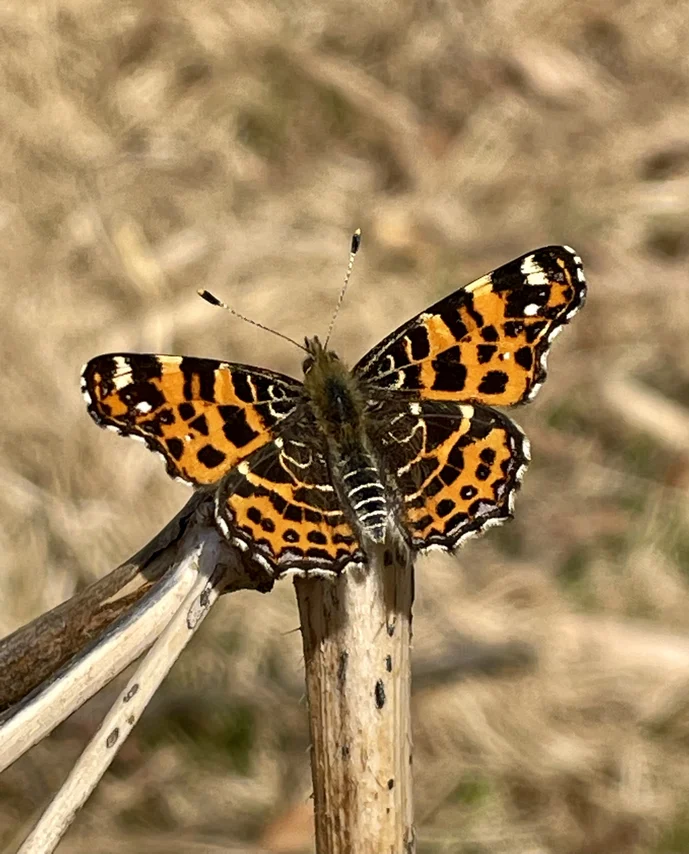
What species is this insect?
Araschnia levana
